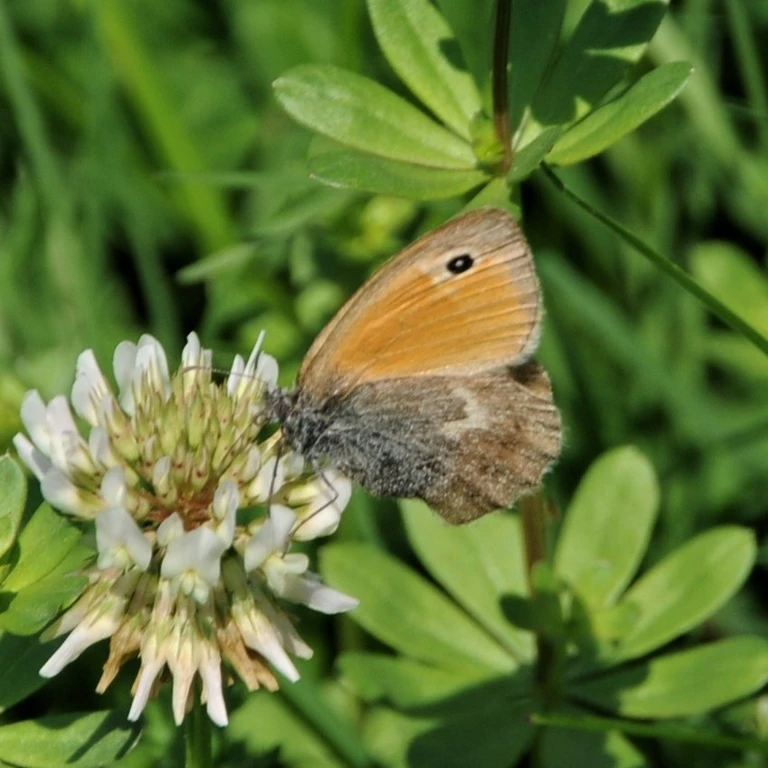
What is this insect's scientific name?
Coenonympha pamphilus
